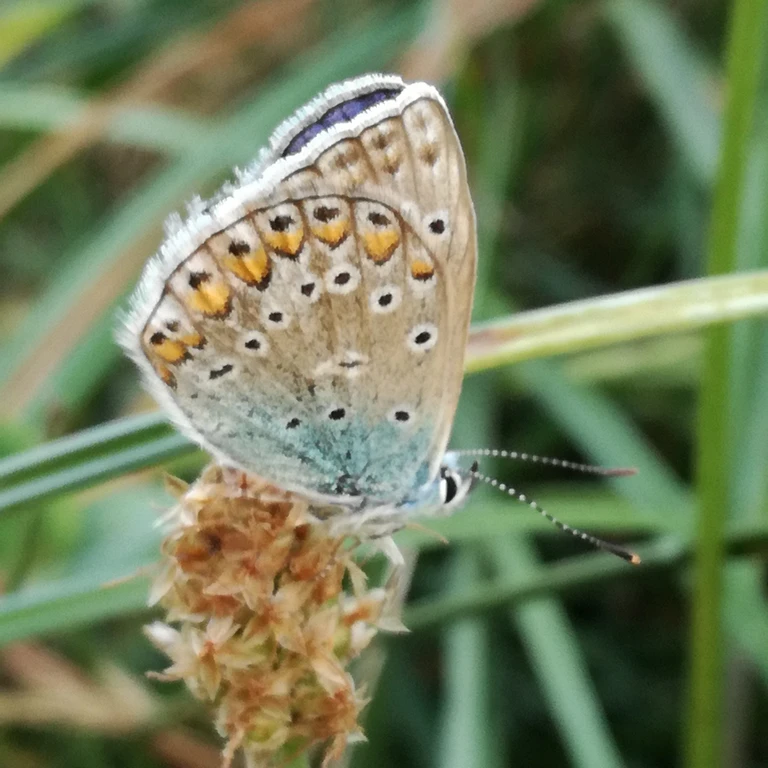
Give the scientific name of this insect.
Polyommatus icarus
